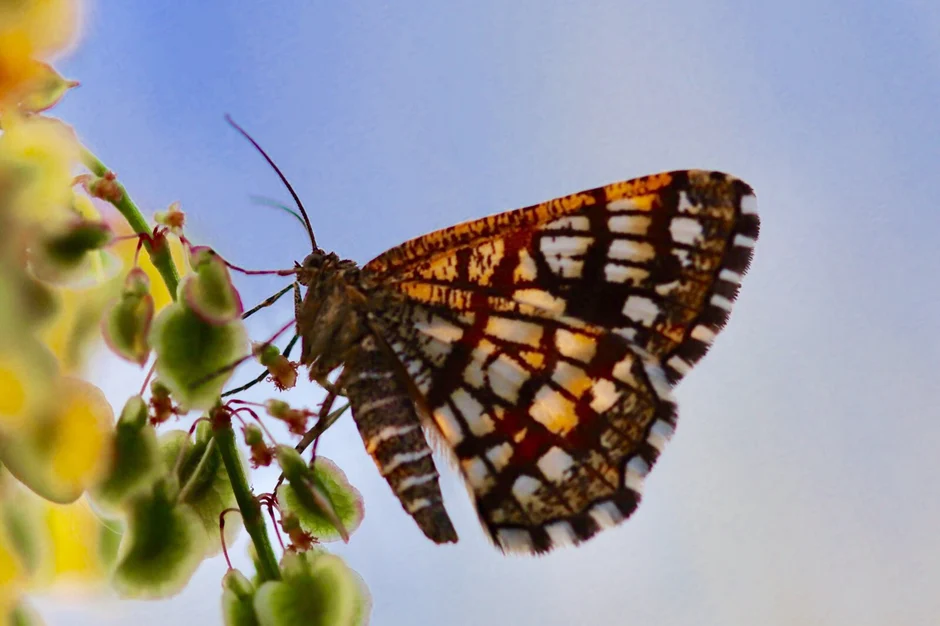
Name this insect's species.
Chiasmia clathrata
